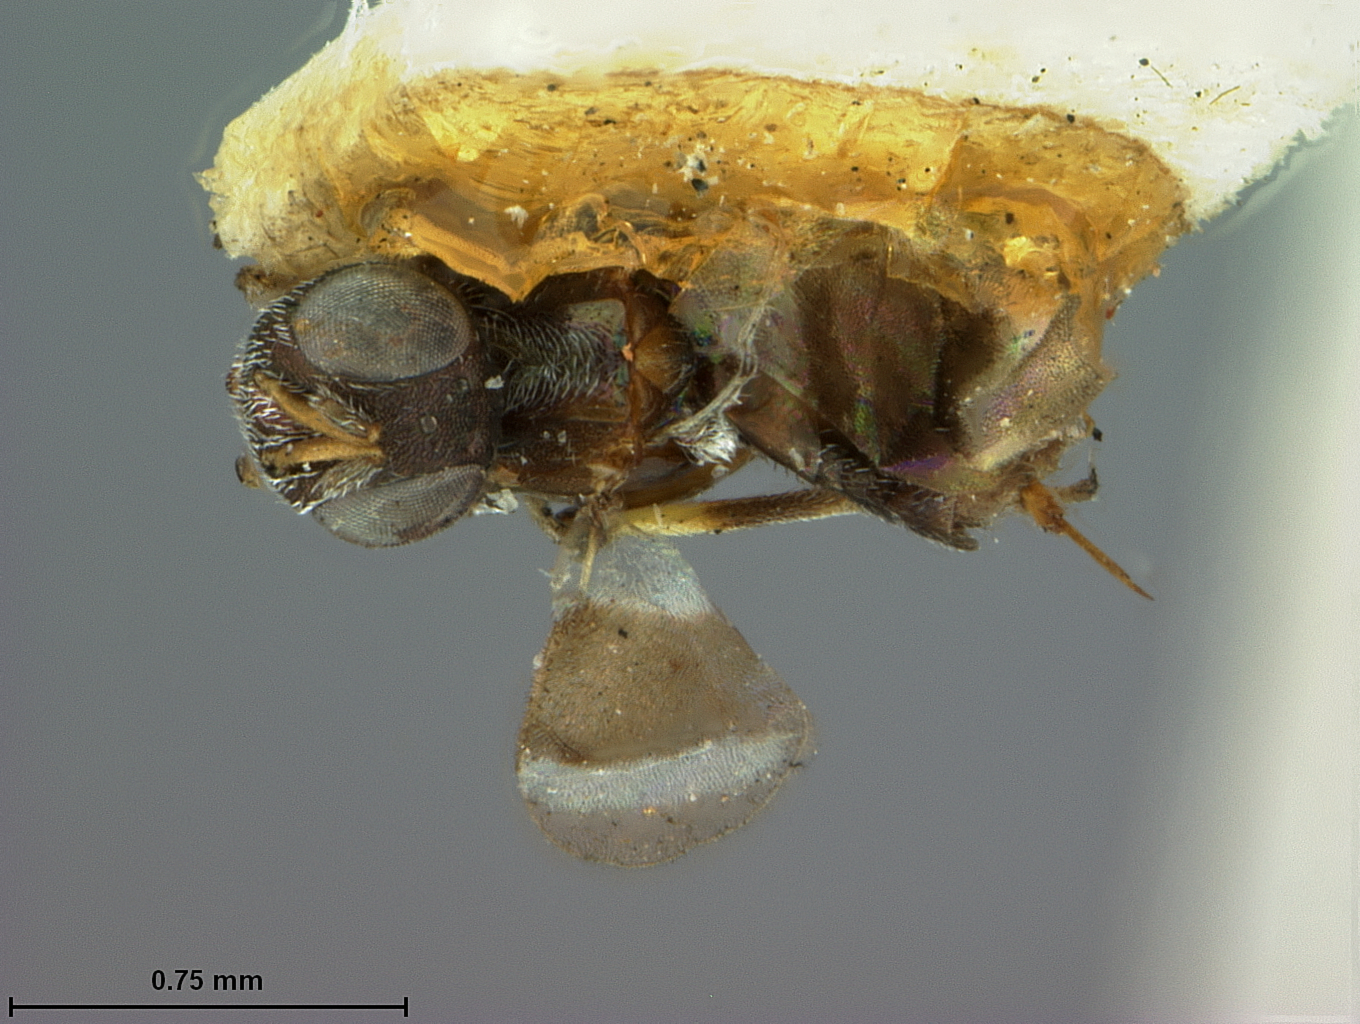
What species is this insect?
Eupelmus gemmarii
